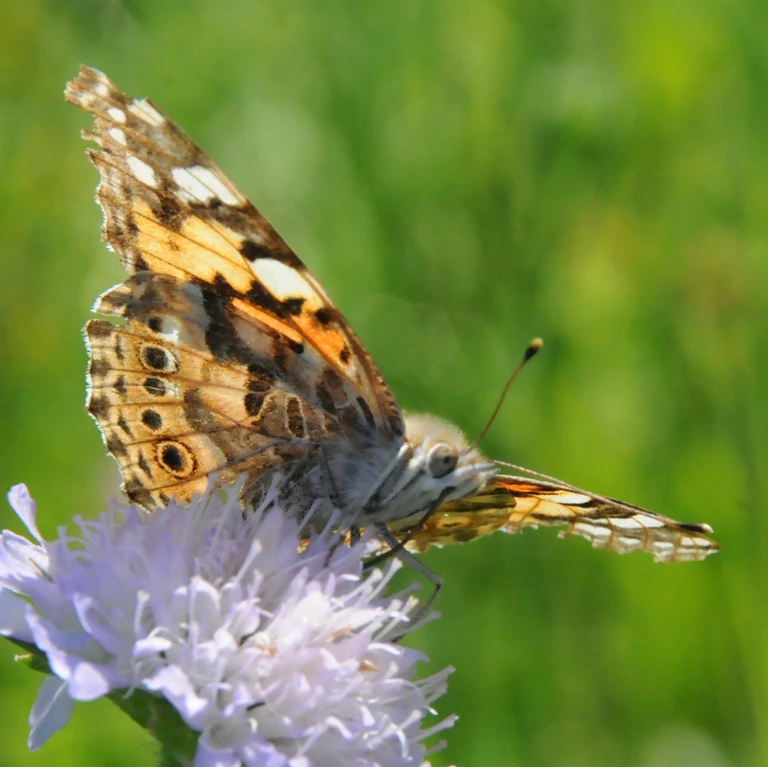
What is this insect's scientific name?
Vanessa cardui
